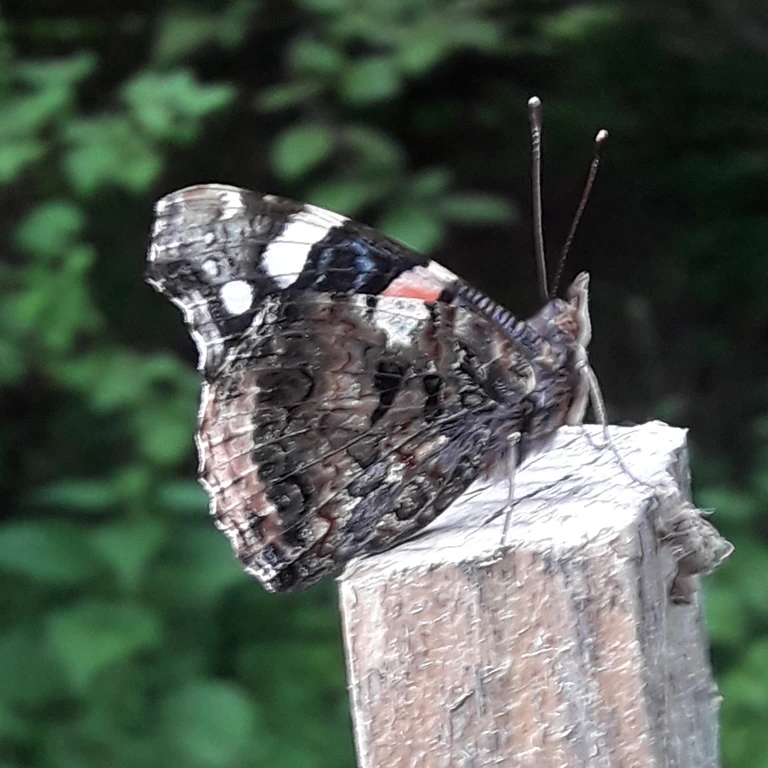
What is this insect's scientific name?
Vanessa atalanta
